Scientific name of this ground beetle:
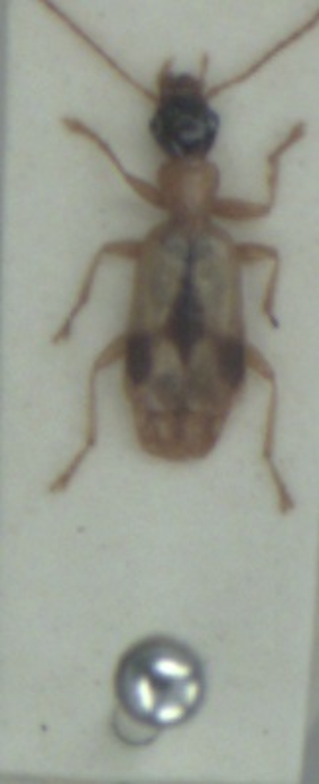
Demetrias imperialis
